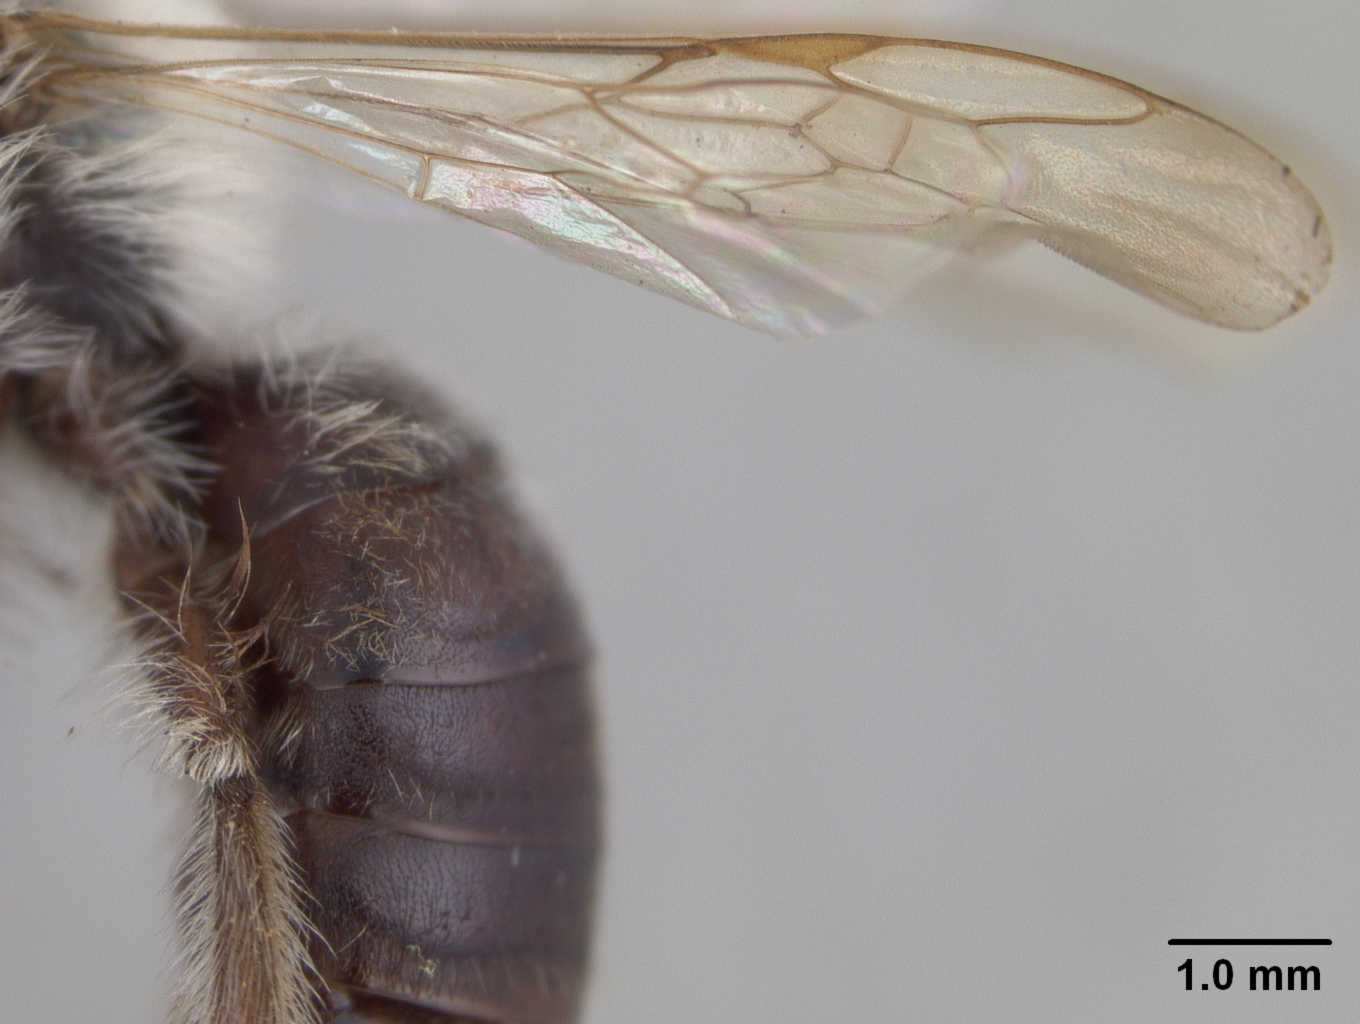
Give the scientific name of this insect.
Andrena mesillae
